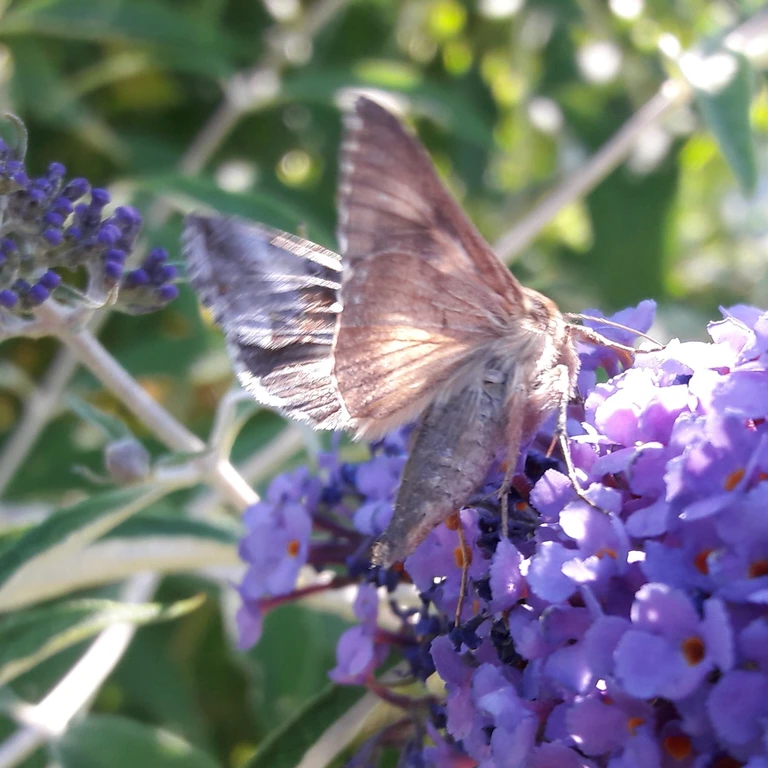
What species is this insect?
Autographa gamma
